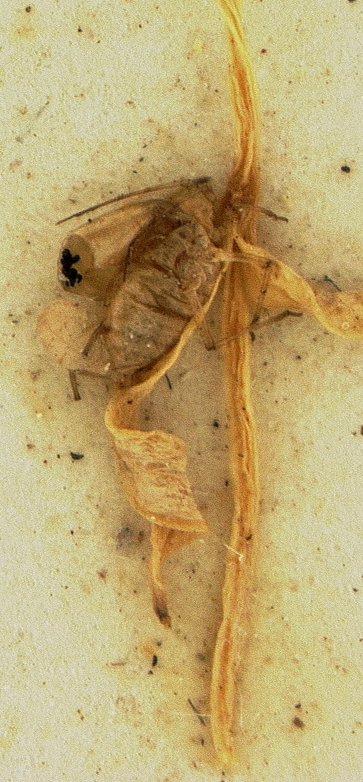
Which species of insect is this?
Aphidius gifuensis
